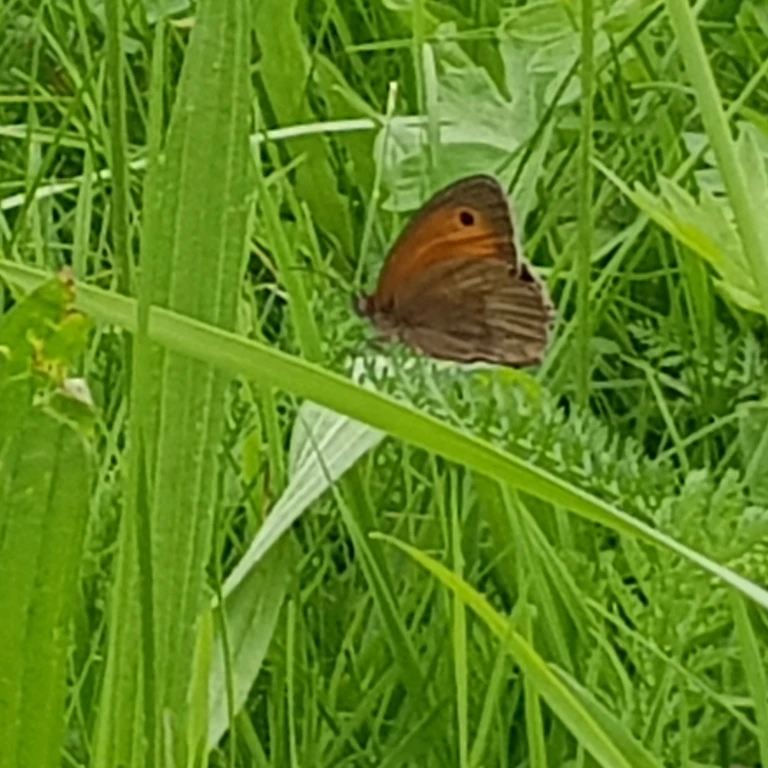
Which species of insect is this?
Maniola jurtina
